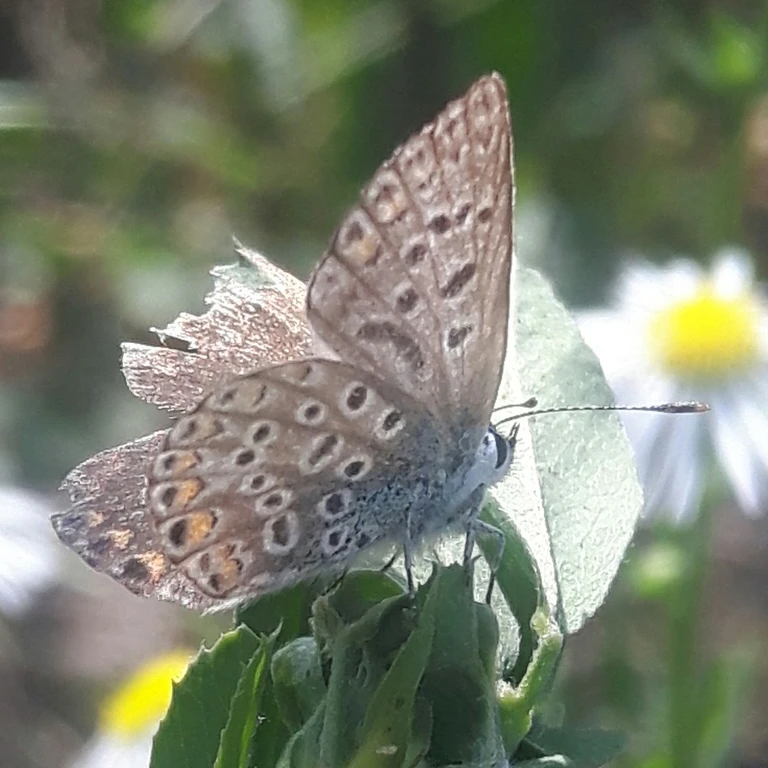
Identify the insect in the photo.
Polyommatus icarus
